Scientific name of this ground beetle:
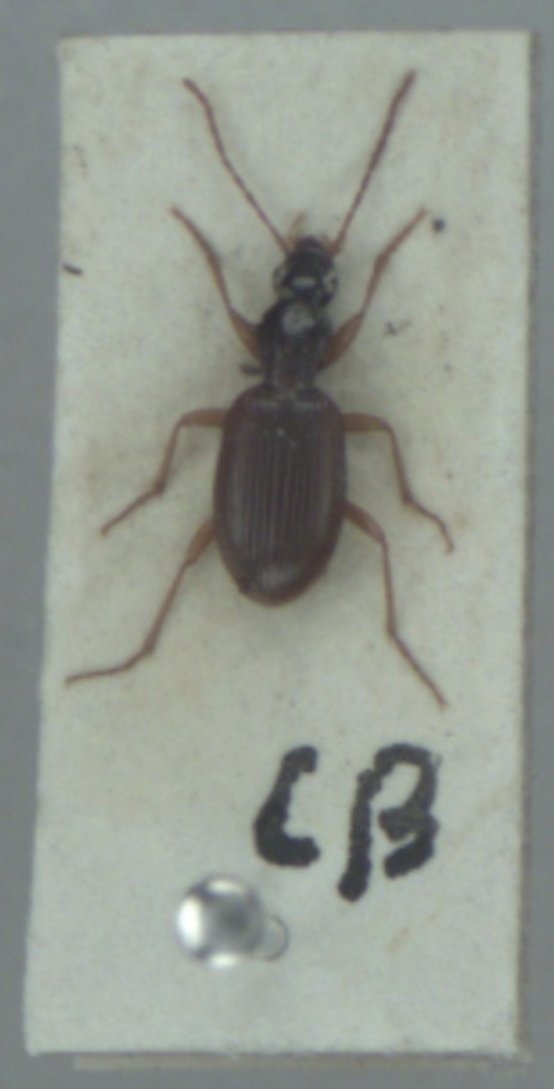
Oxypselaphus obscurus
